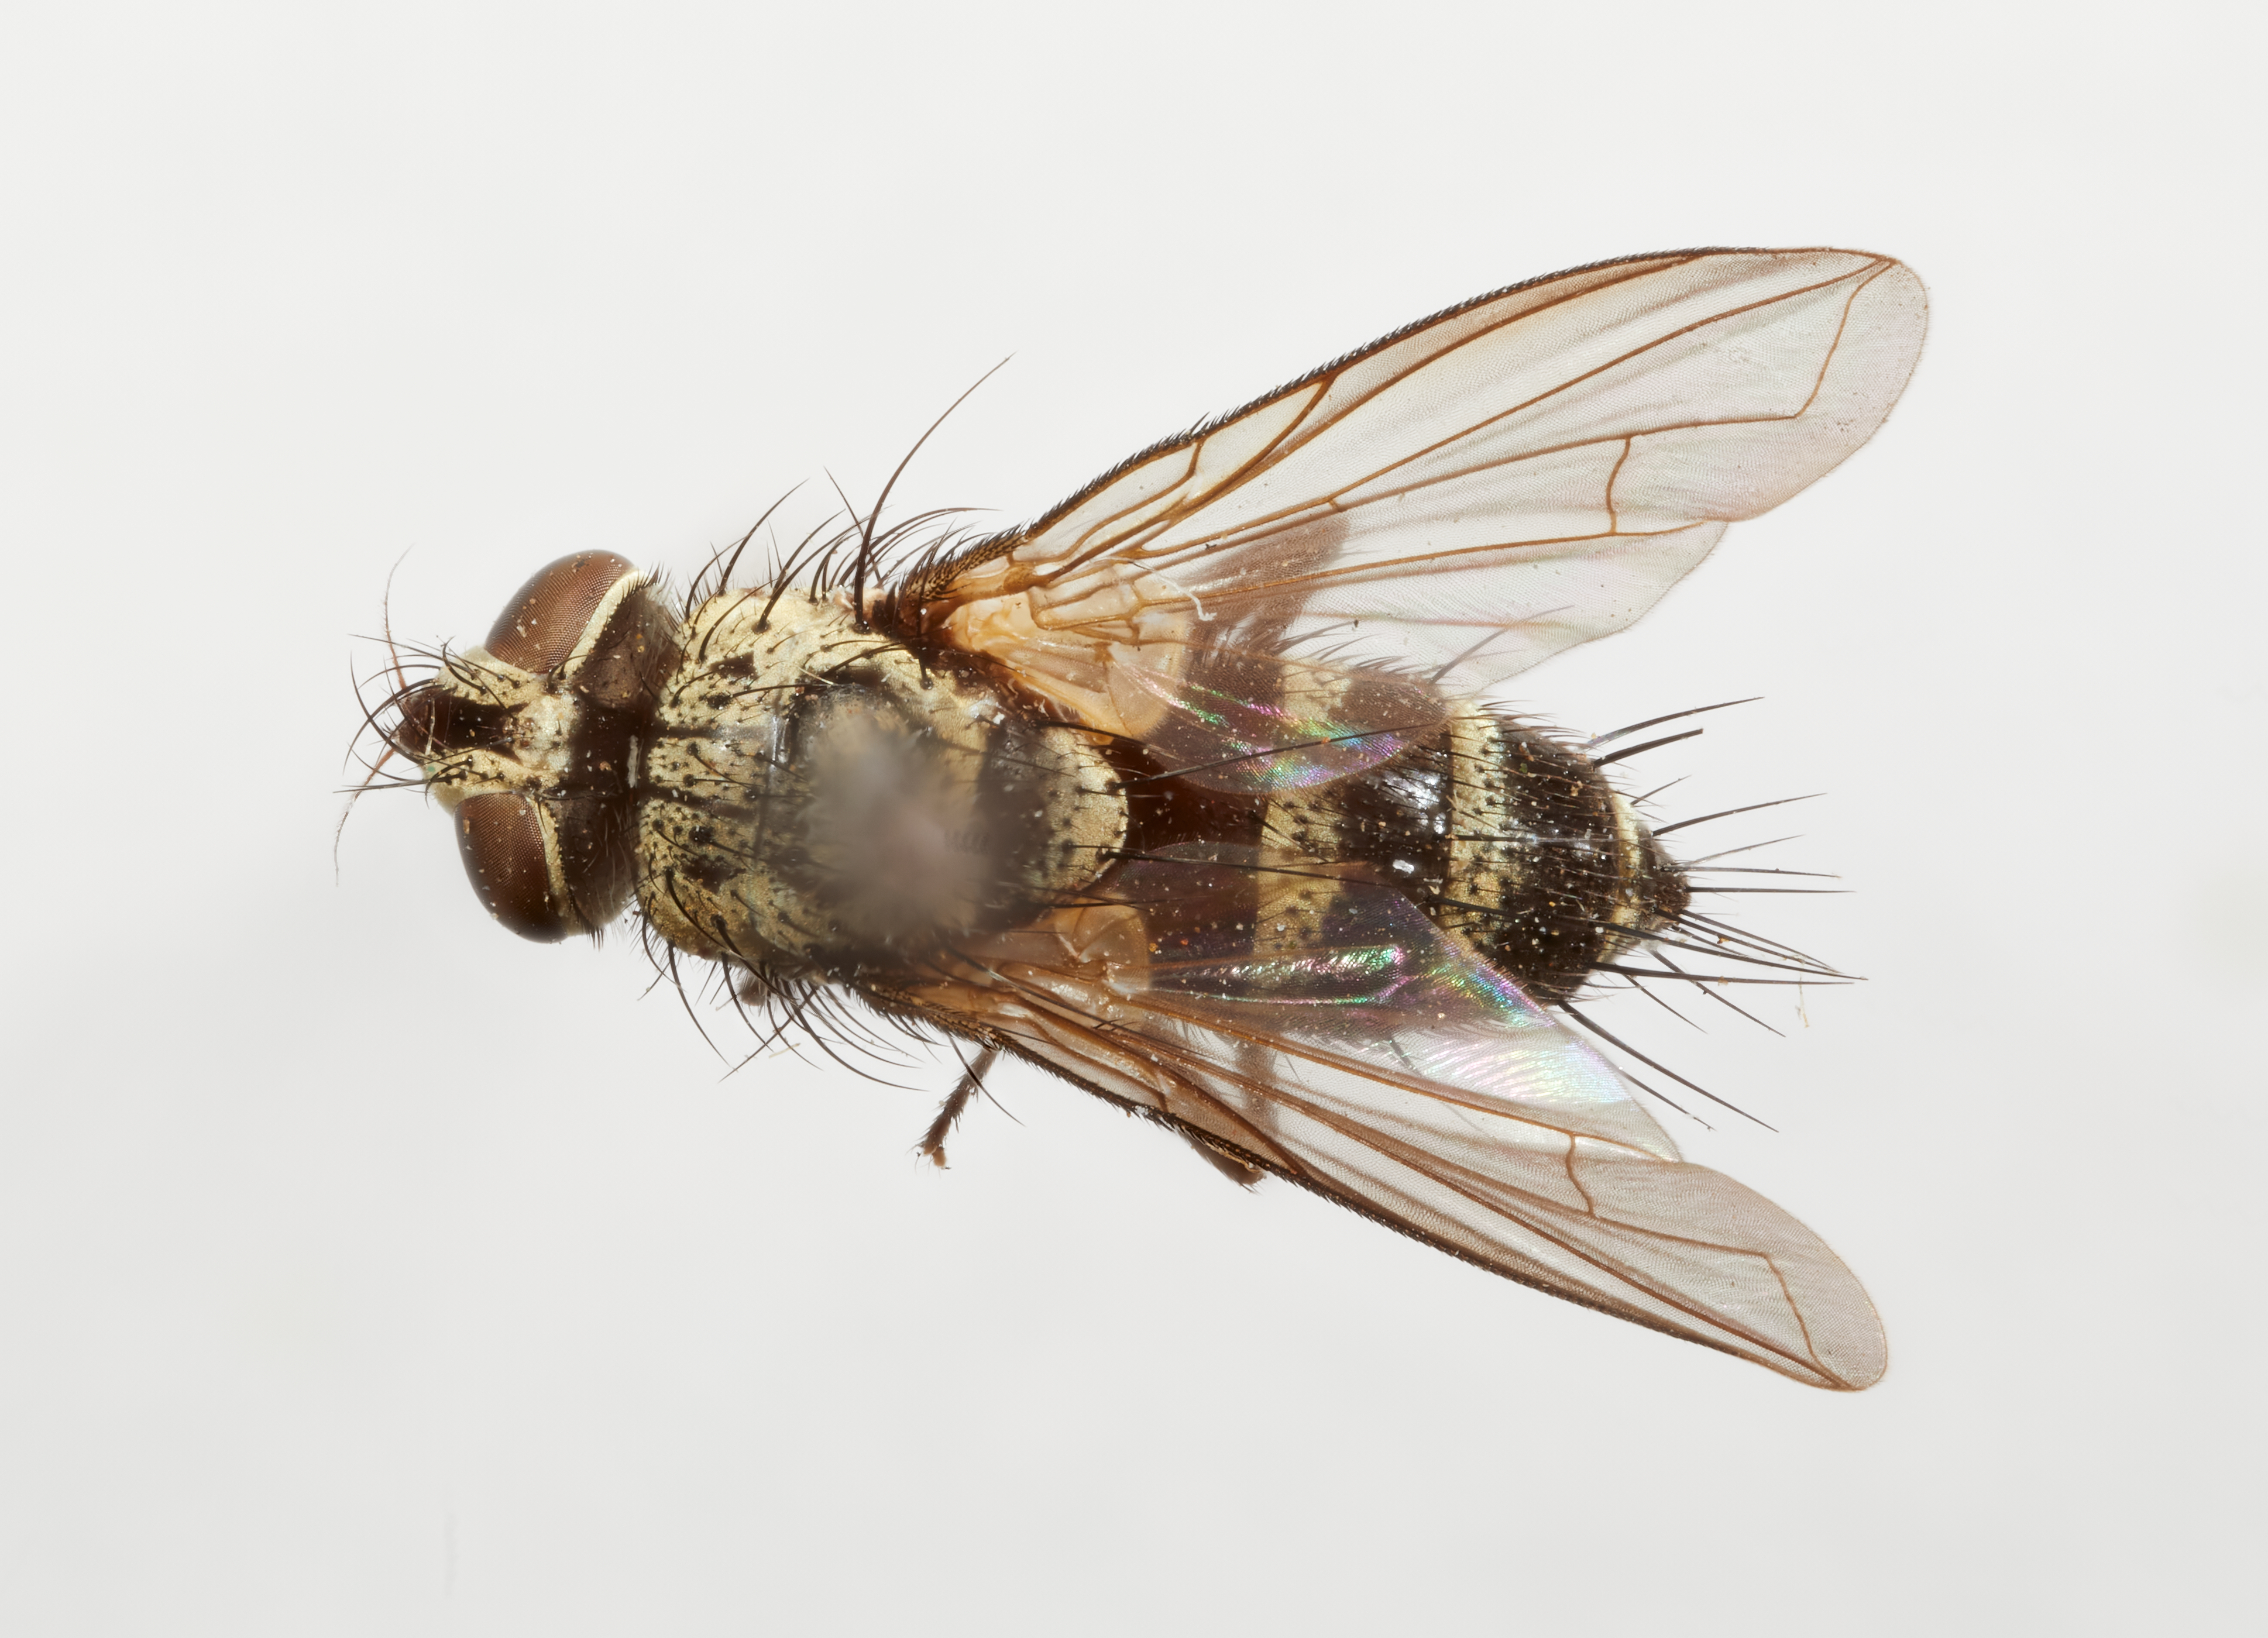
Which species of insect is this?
Epiprospherysa charapensis
